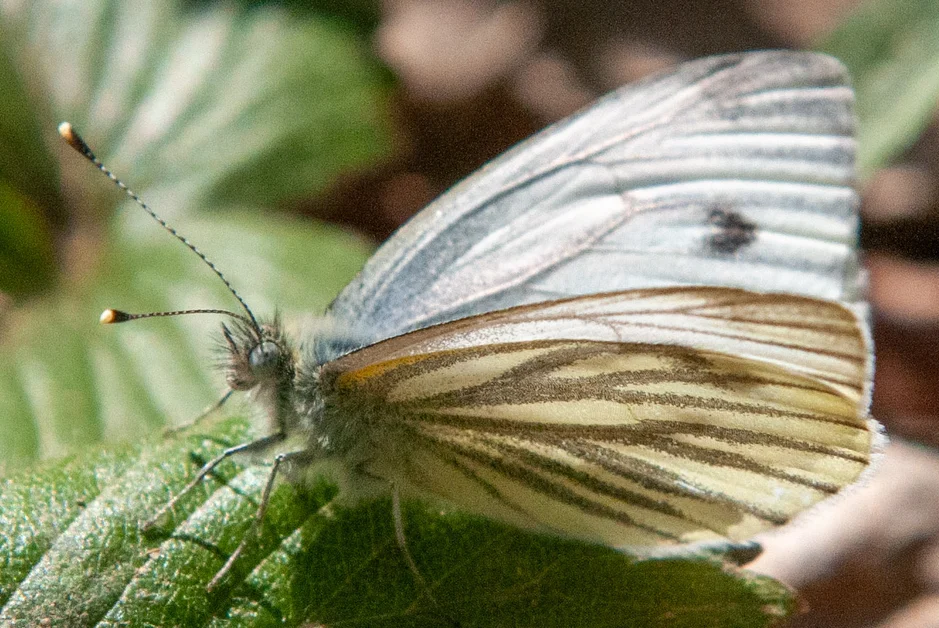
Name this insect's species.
Pieris napi
